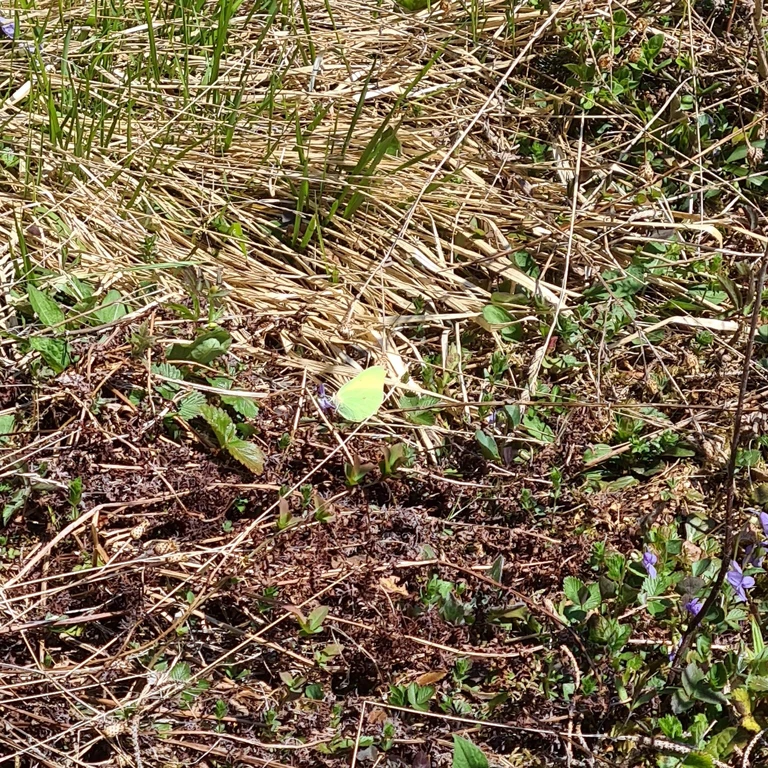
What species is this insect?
Gonepteryx rhamni
